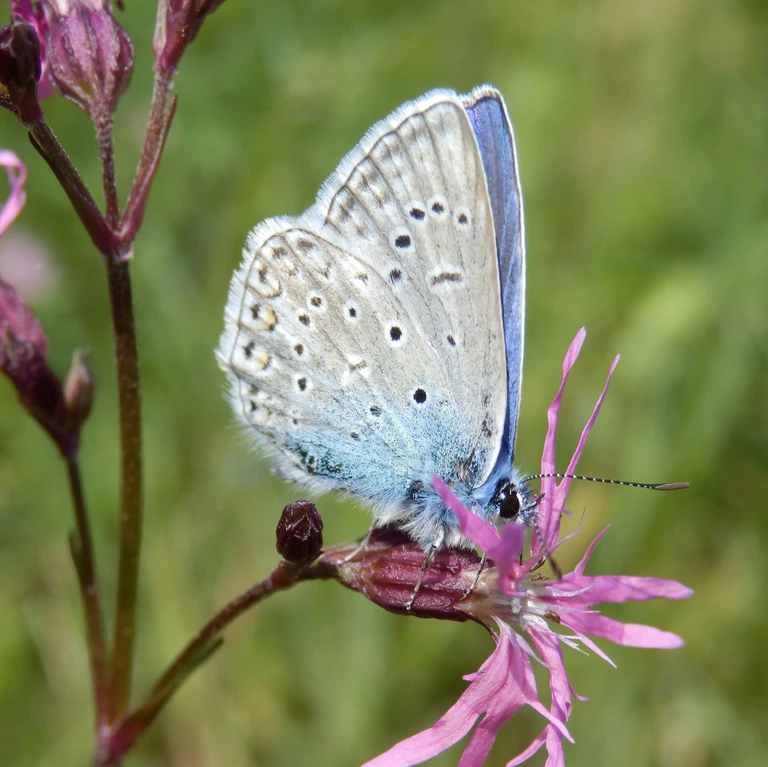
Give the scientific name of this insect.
Polyommatus icarus
